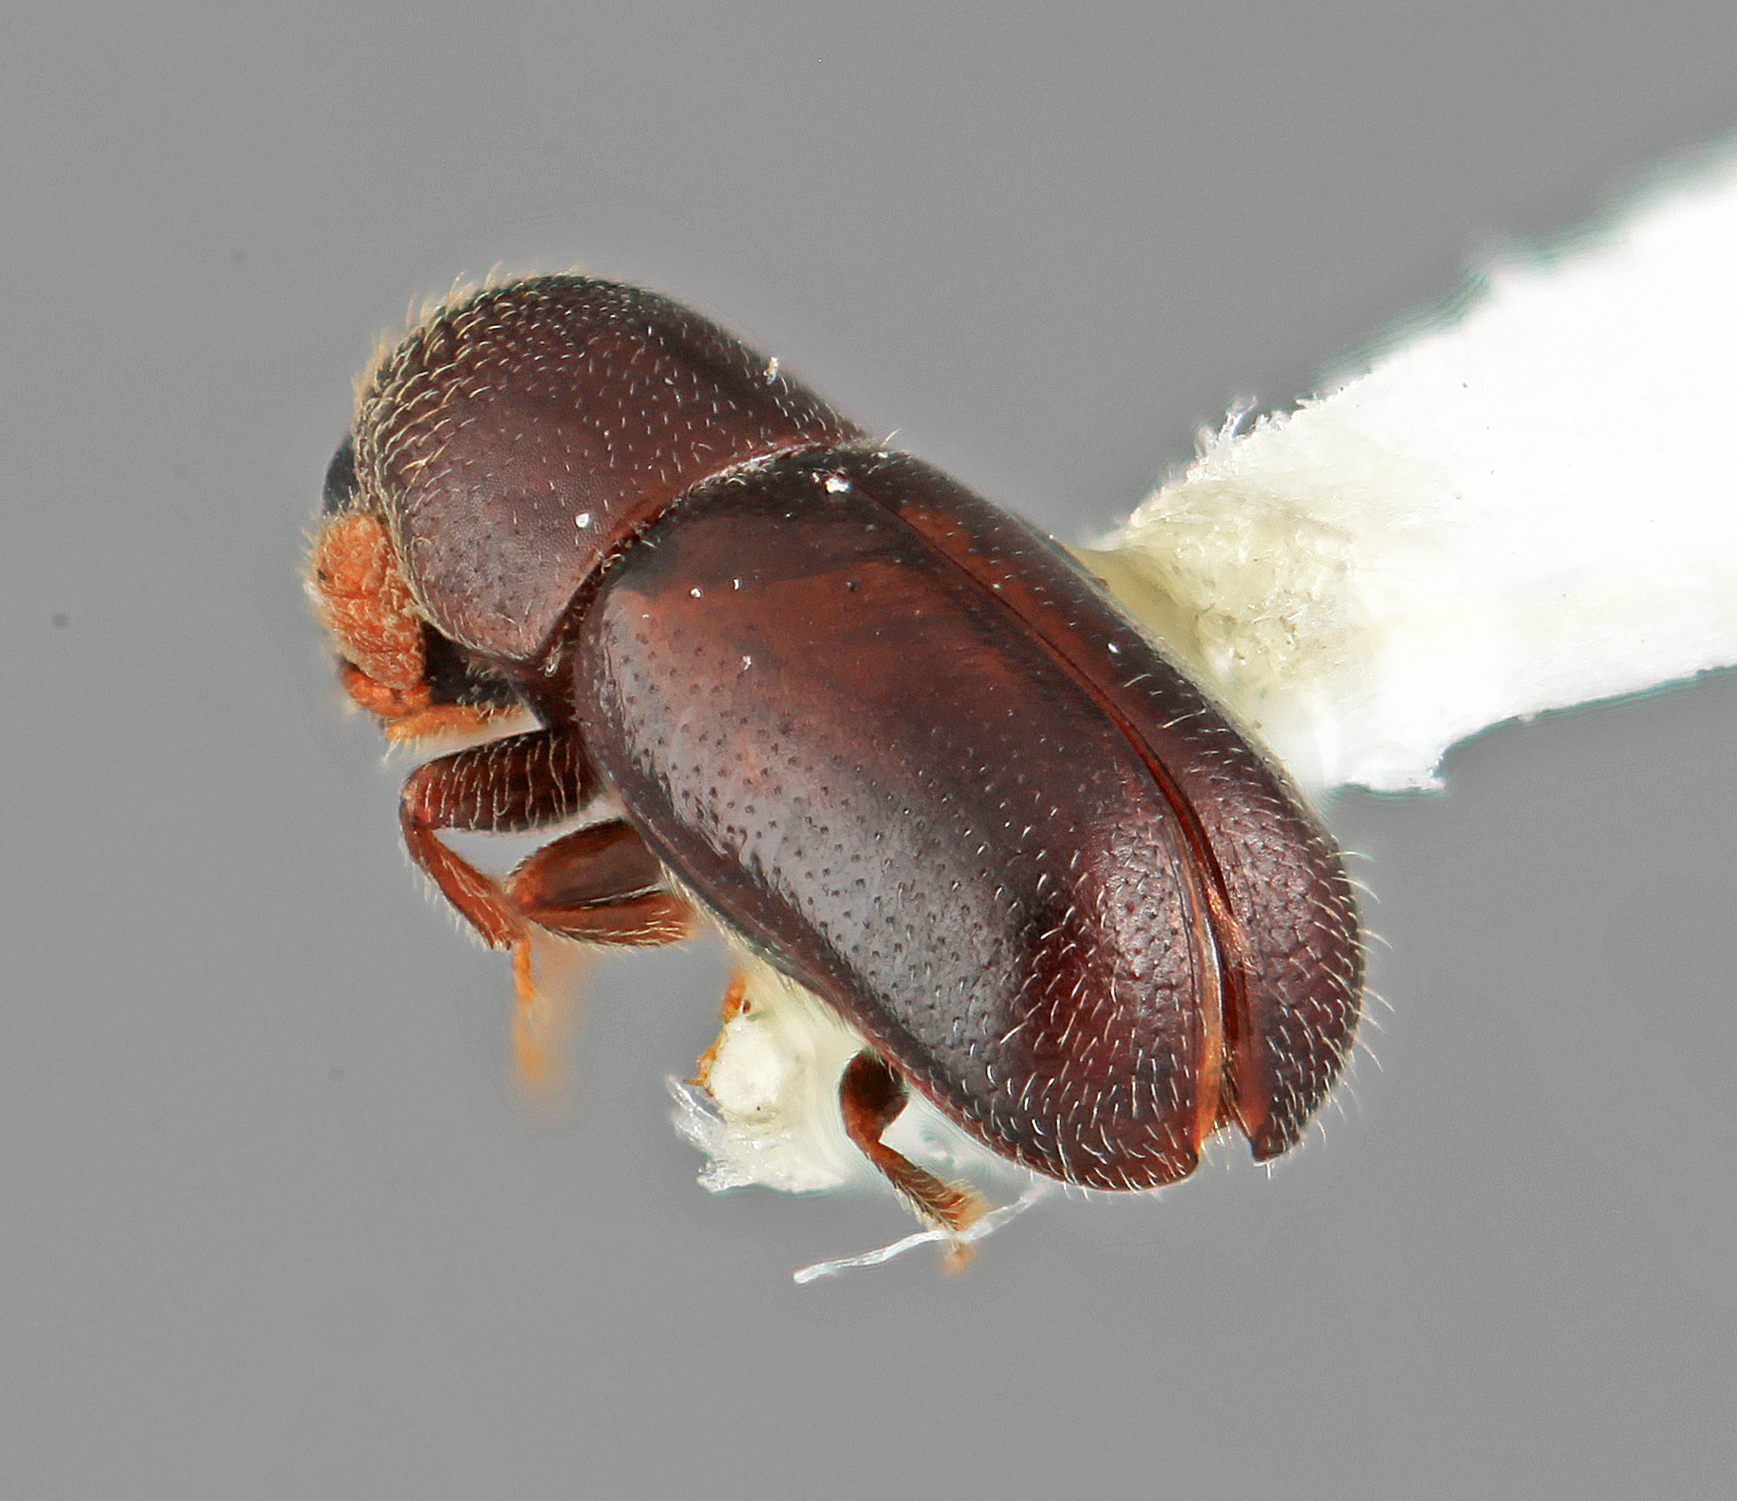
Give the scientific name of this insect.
Corthyloxiphus reticulatus
